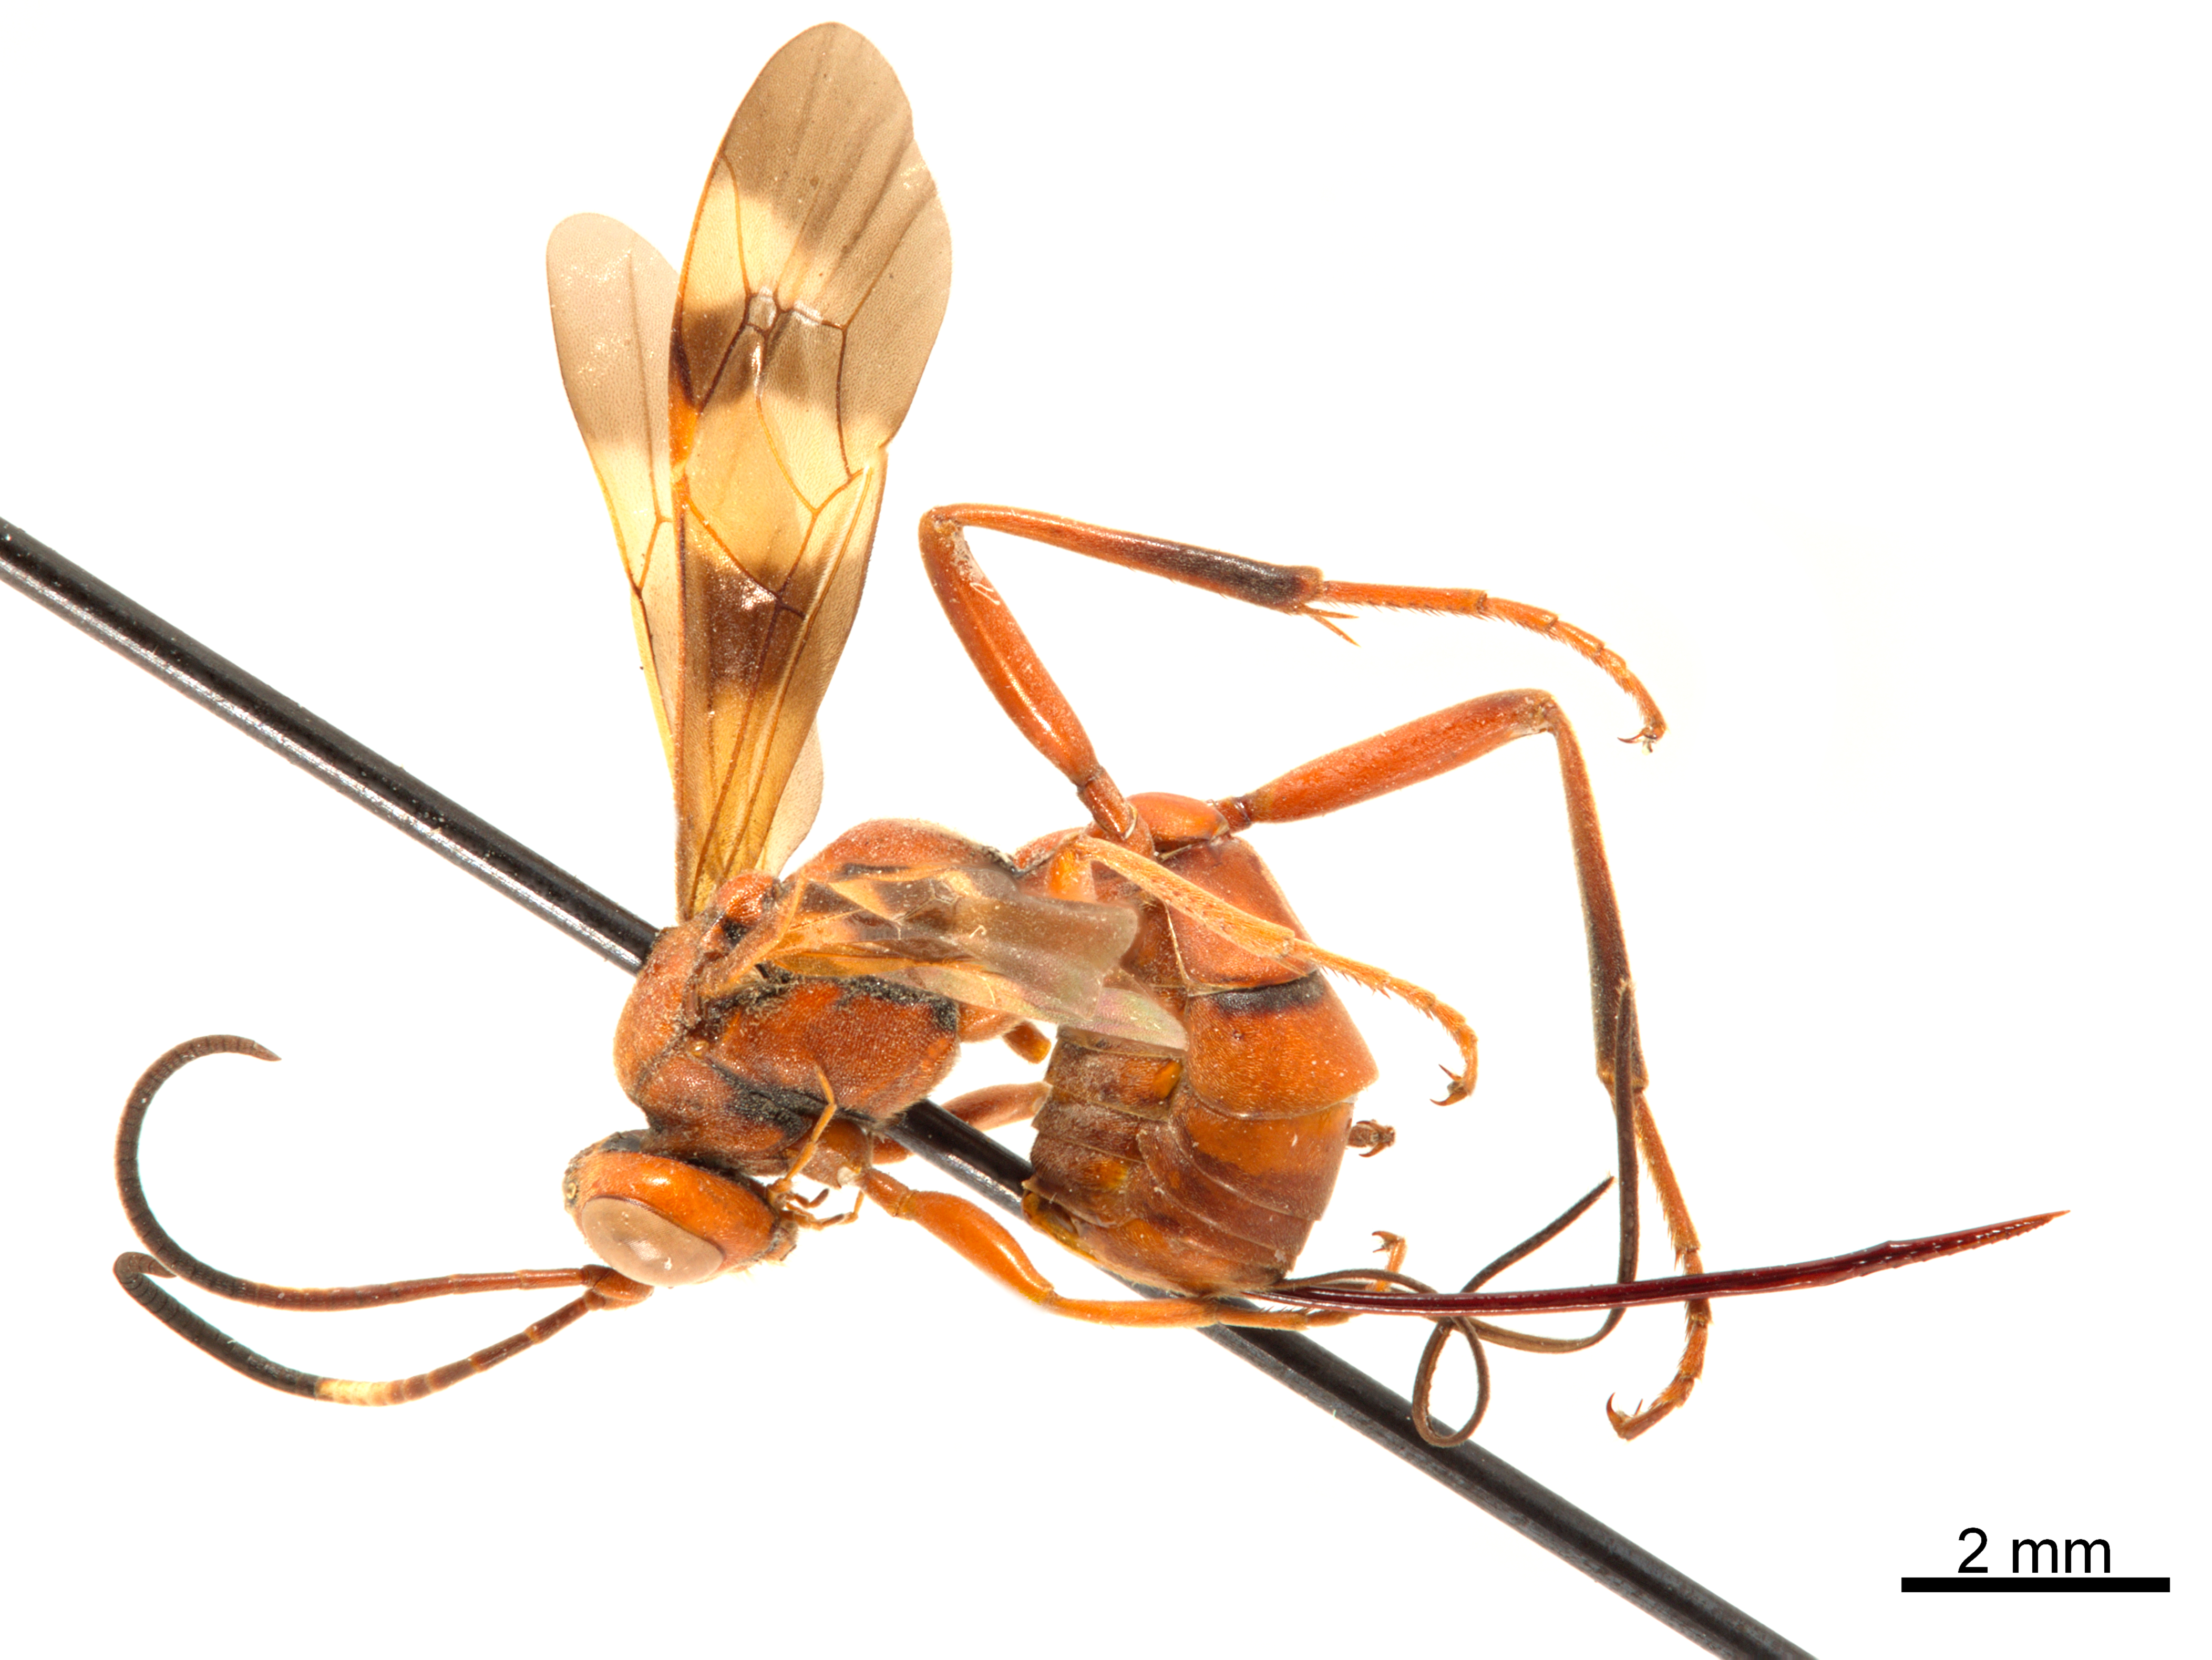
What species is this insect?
Compsocryptus calipterus
